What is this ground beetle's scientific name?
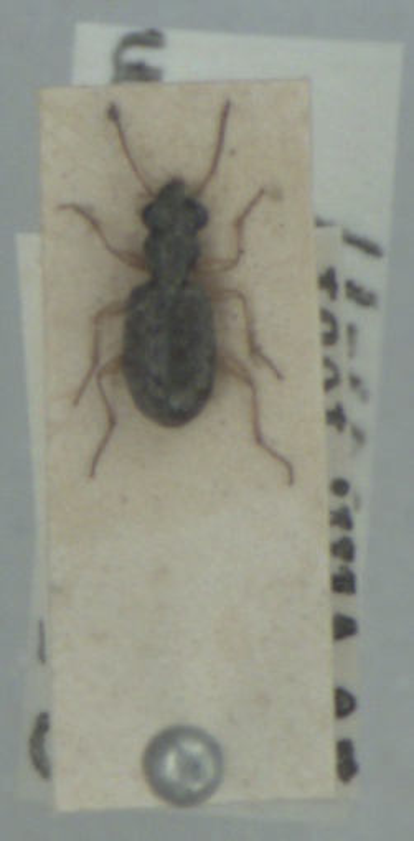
Asaphidion curtum
